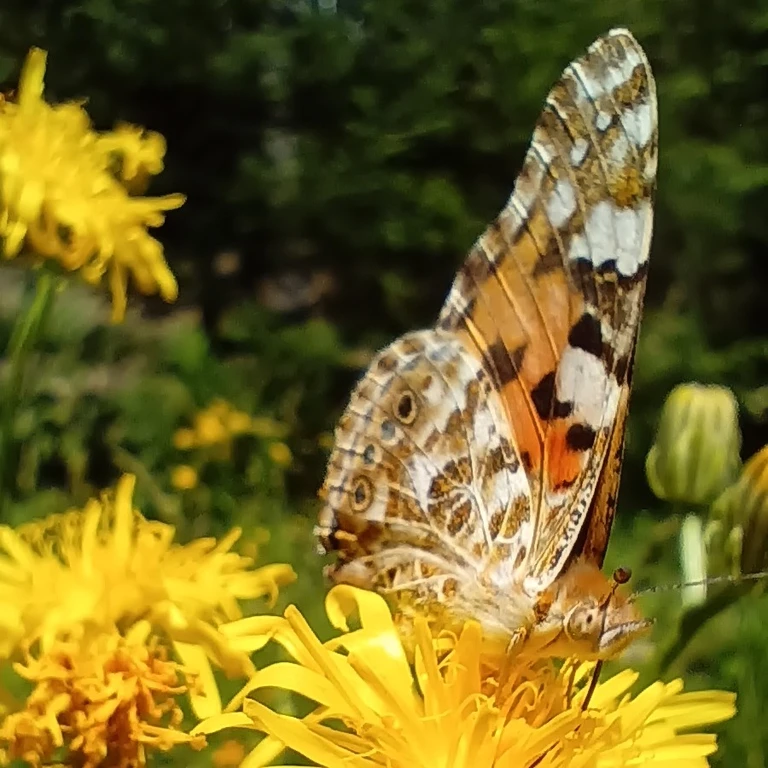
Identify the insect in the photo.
Vanessa cardui
